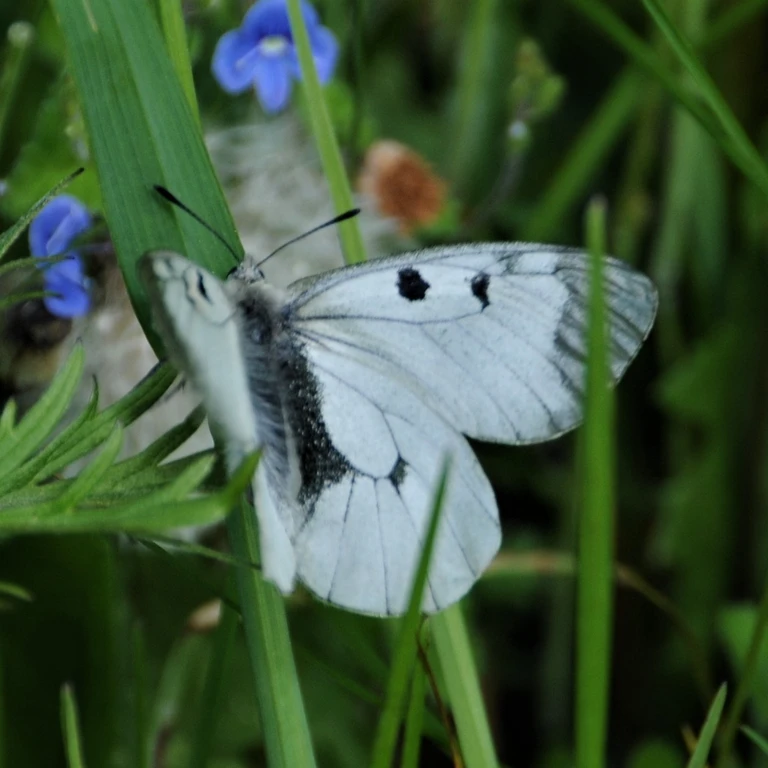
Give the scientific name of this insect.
Parnassius mnemosyne
